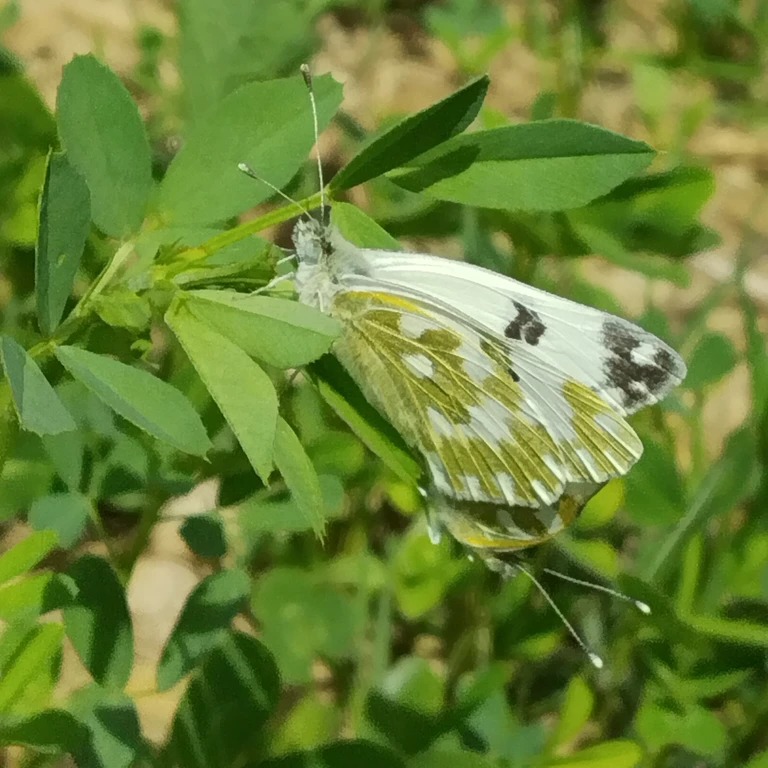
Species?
Pontia edusa
